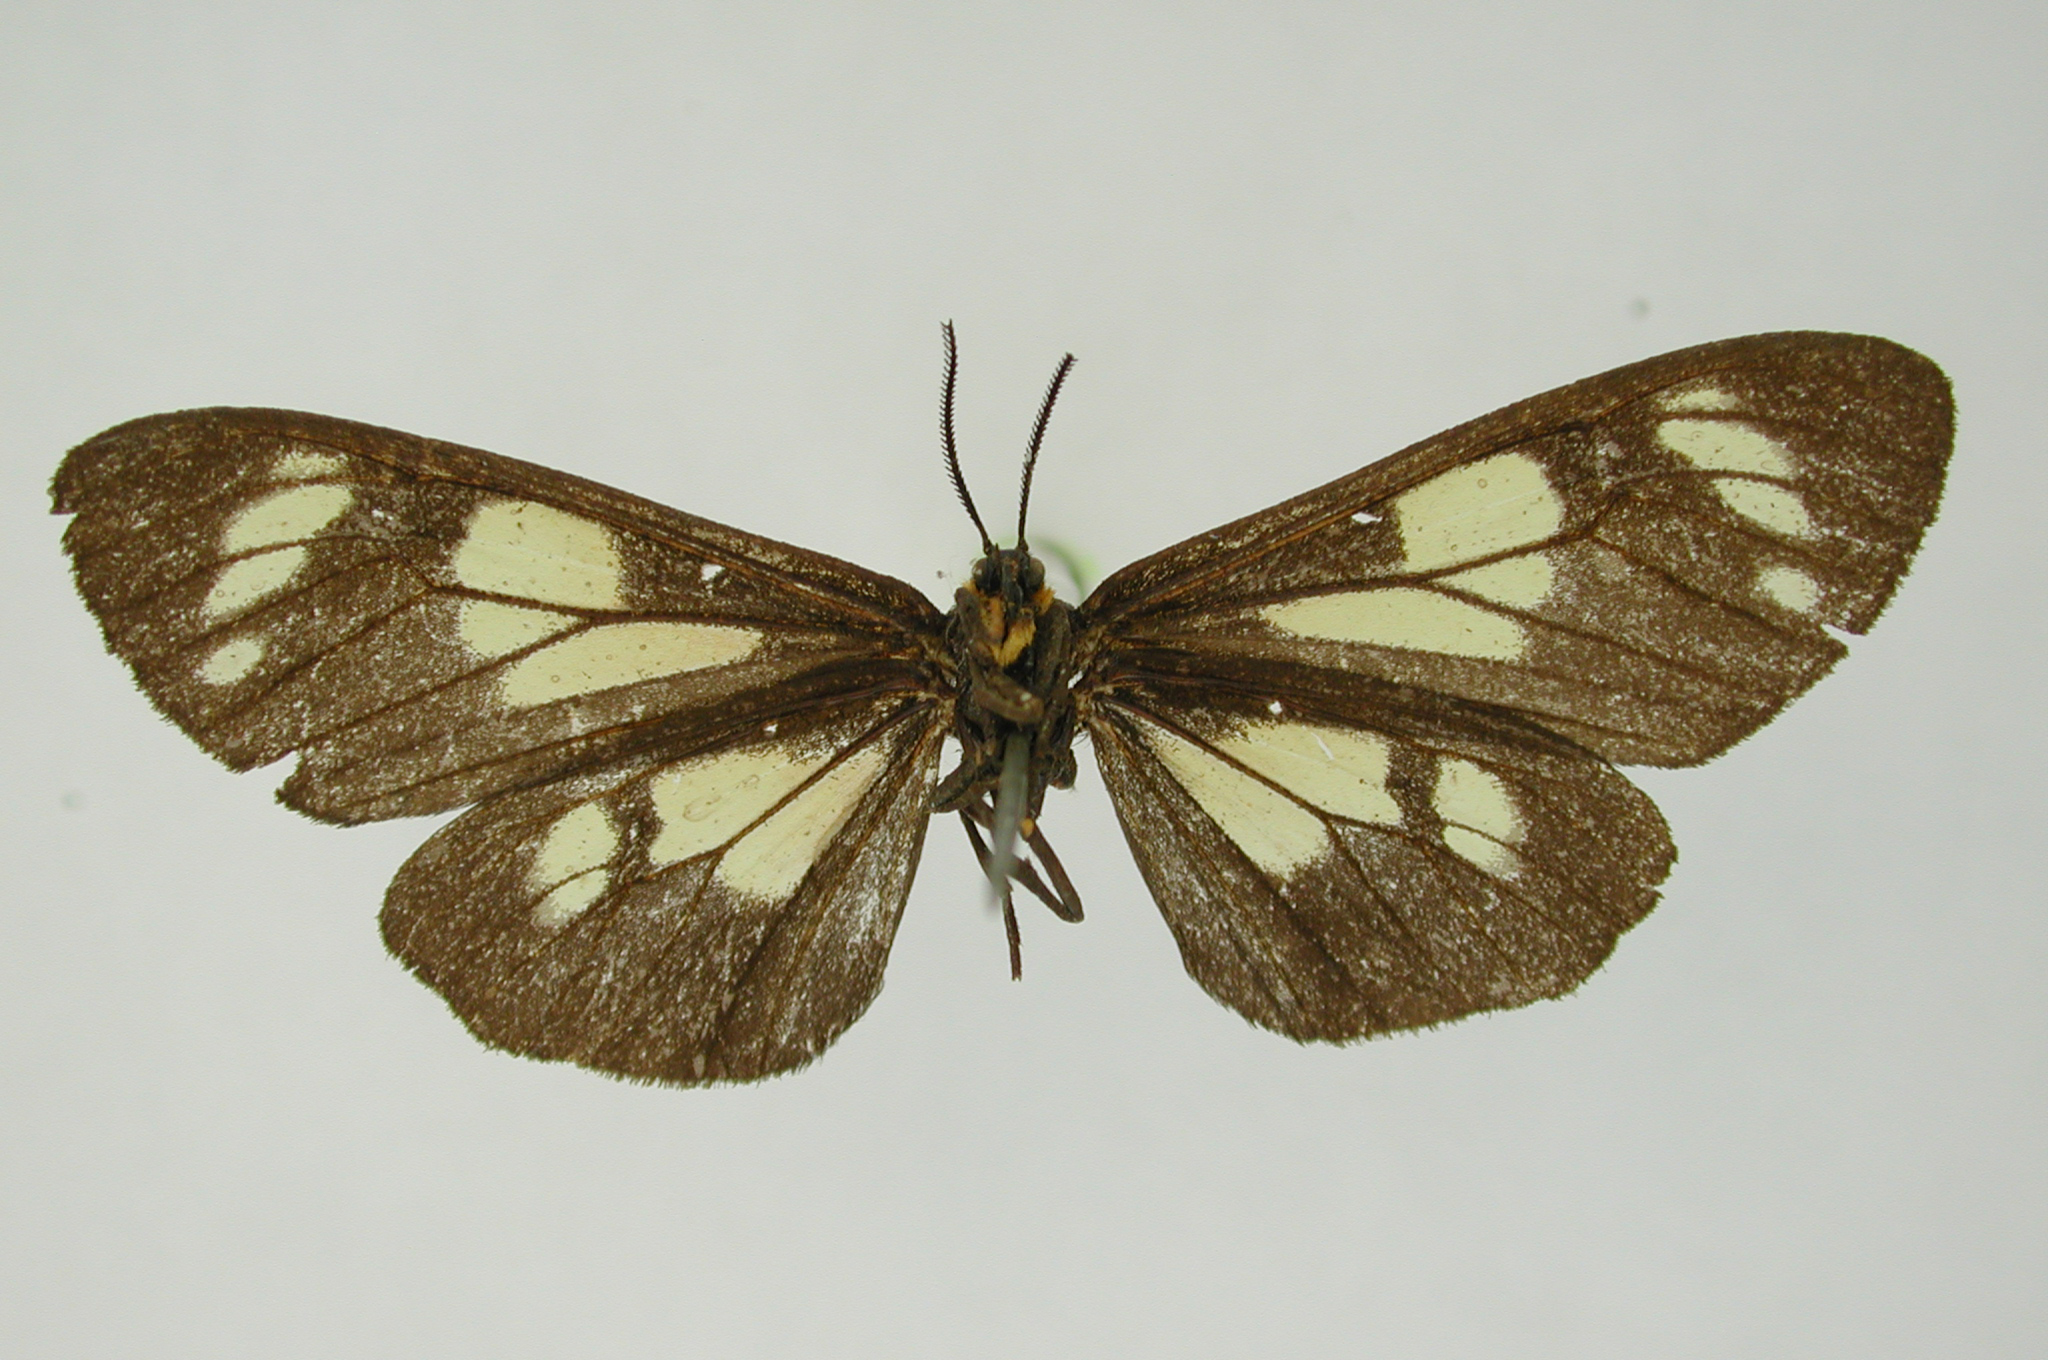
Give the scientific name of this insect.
Glaucopsis latipennis
